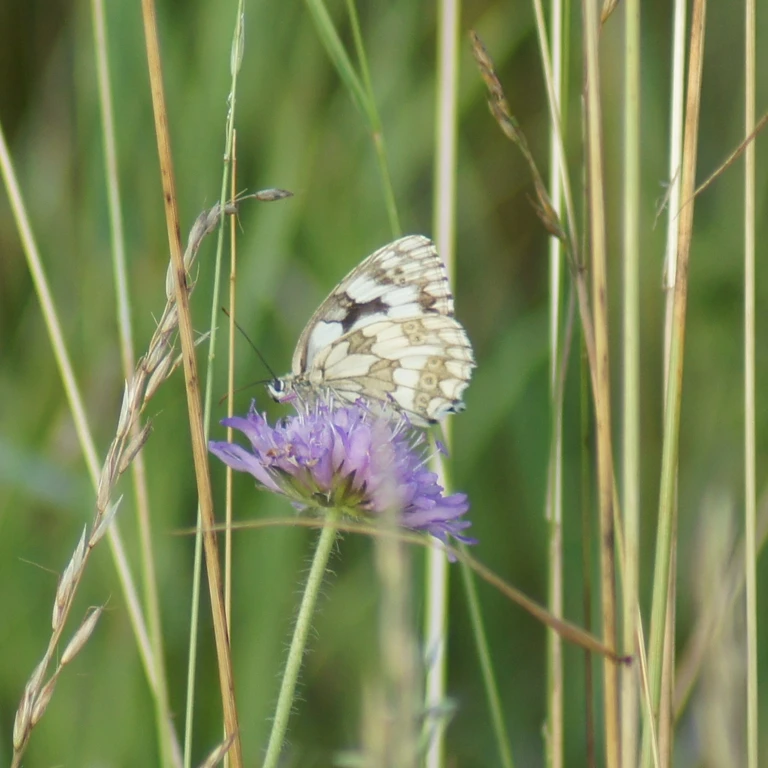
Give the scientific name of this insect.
Melanargia galathea
